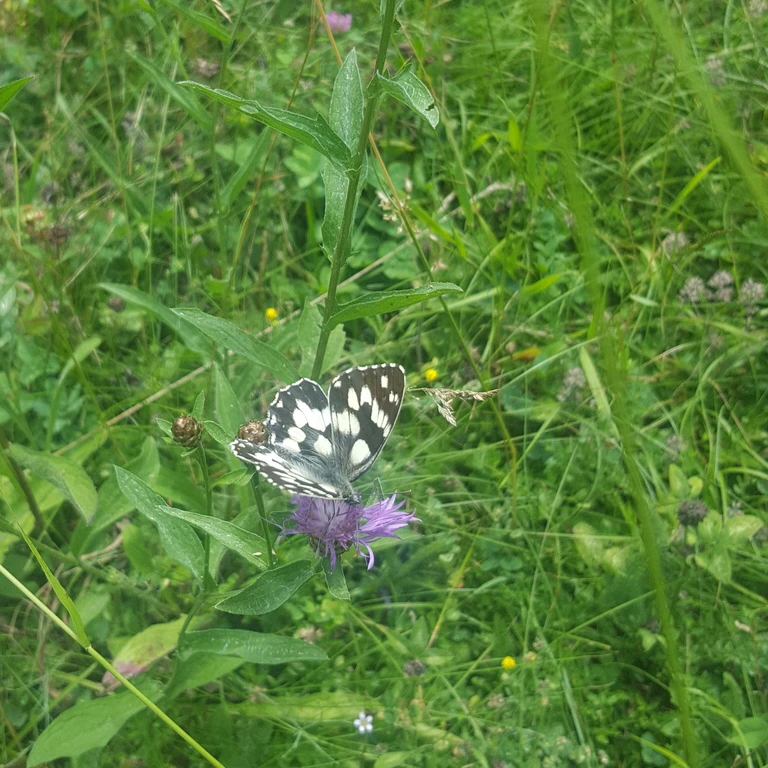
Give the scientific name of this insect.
Melanargia galathea
